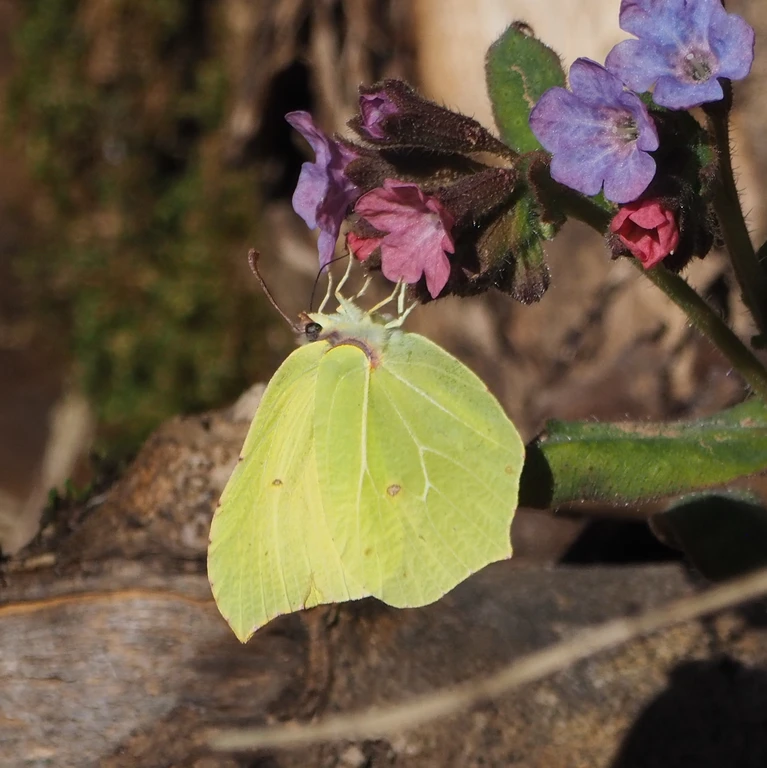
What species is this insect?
Gonepteryx rhamni
